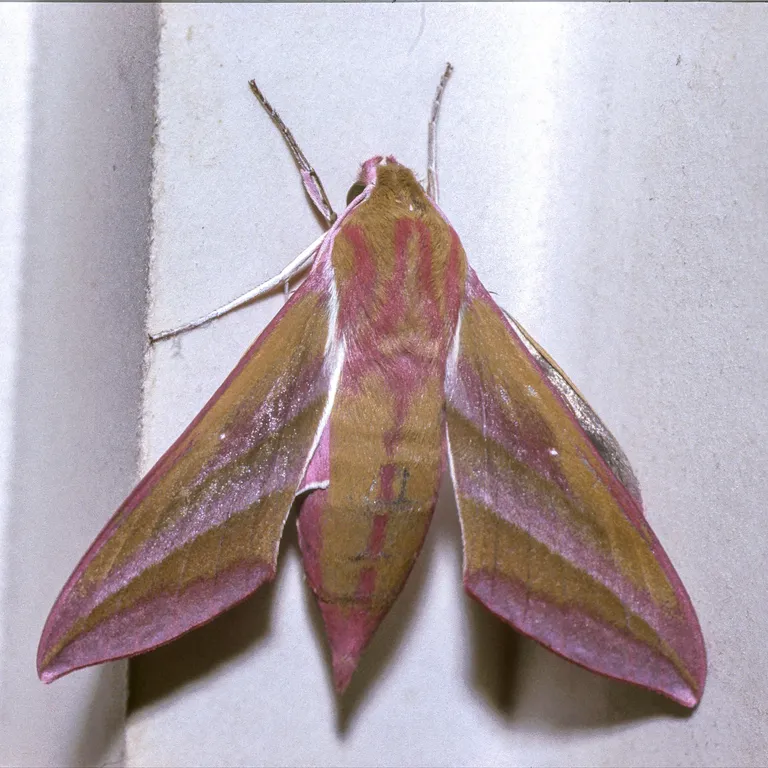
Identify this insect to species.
Deilephila elpenor
